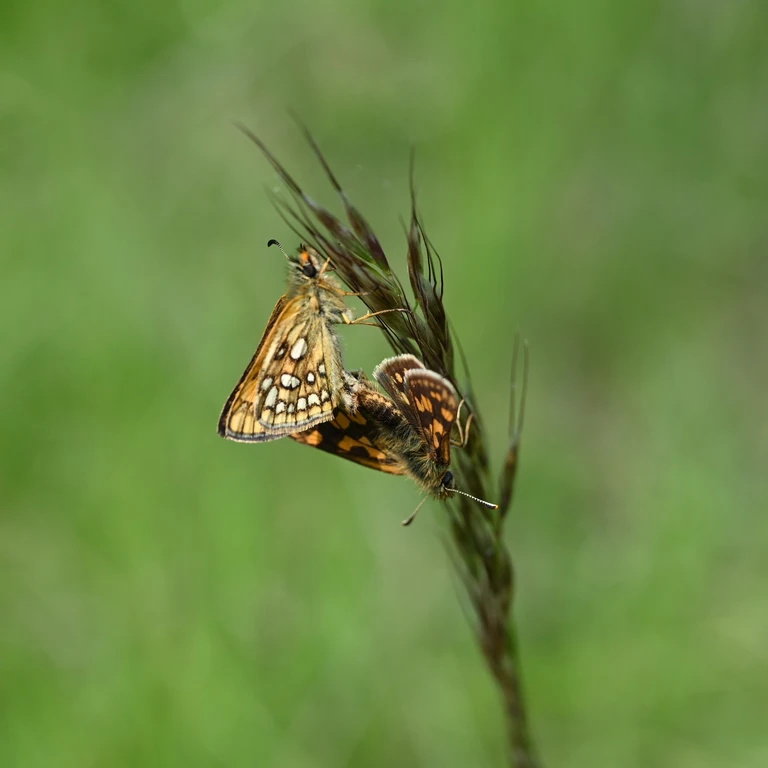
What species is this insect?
Carterocephalus palaemon
